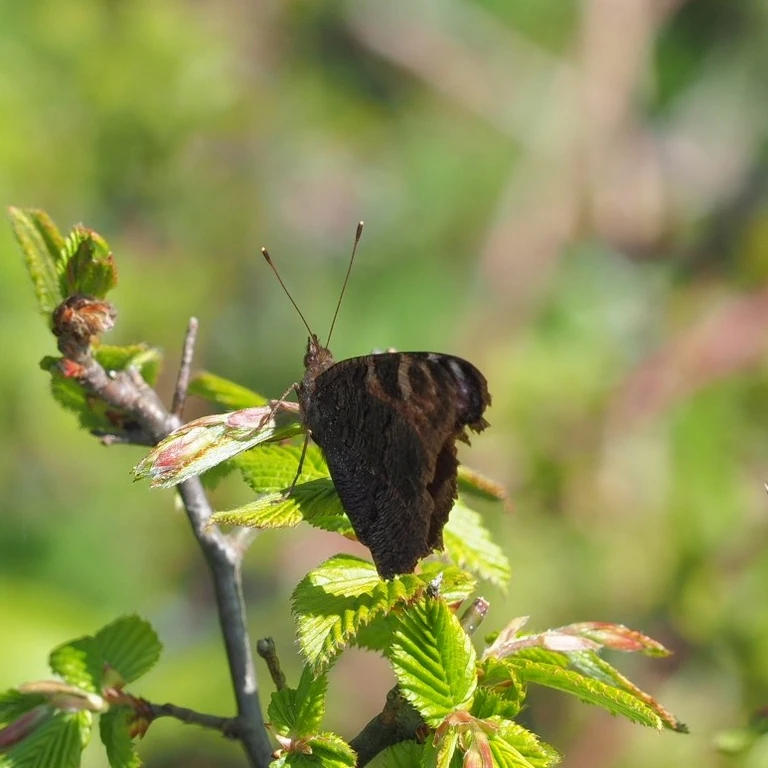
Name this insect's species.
Aglais io
